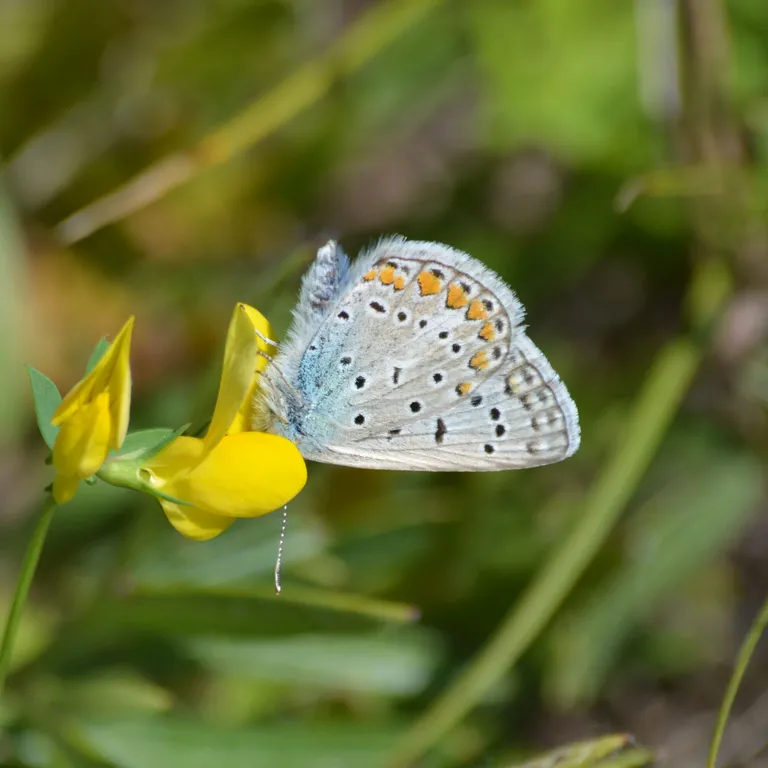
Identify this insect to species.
Polyommatus icarus
